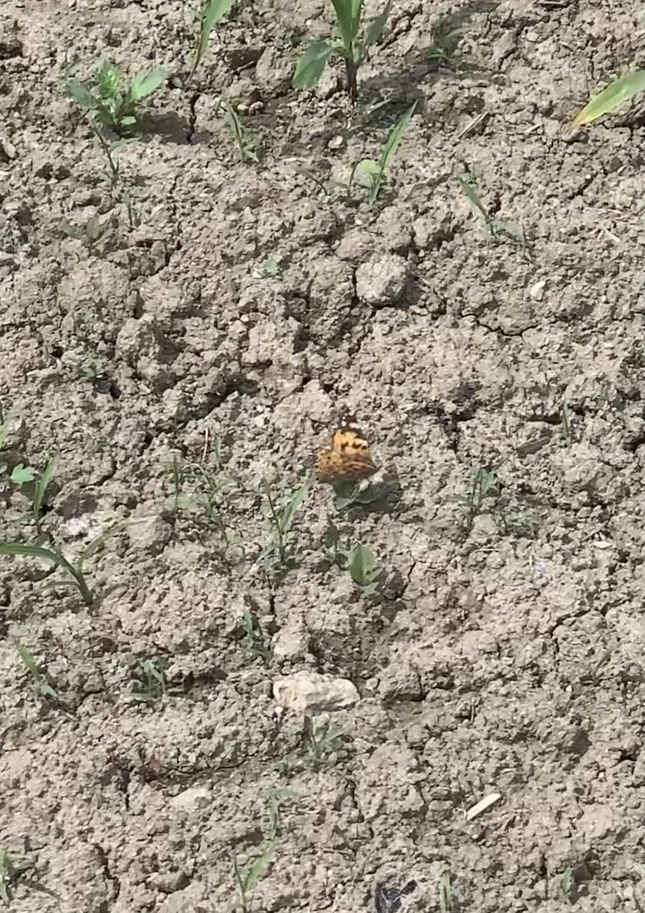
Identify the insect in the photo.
Vanessa cardui
